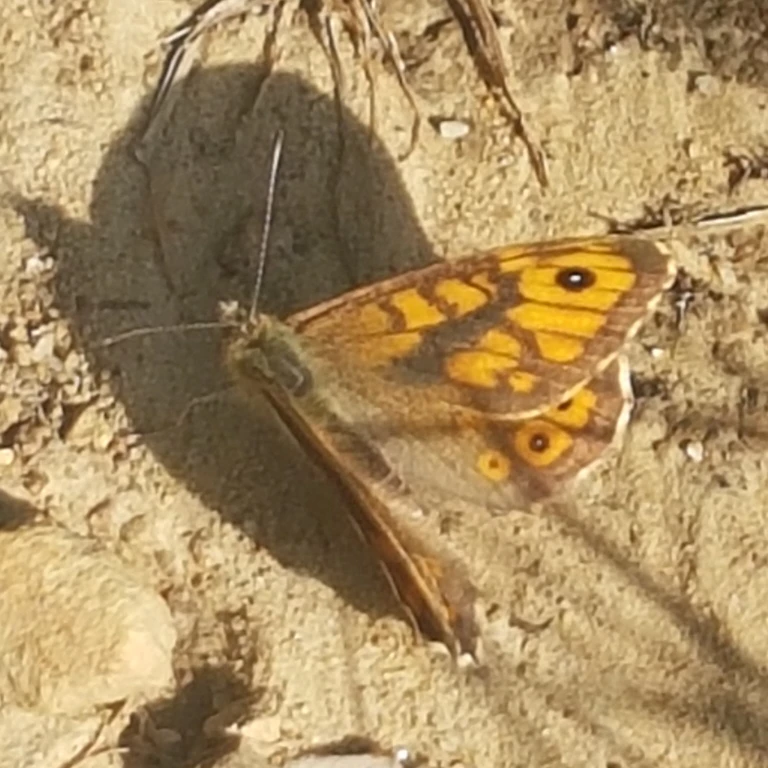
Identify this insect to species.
Lasiommata megera (also Pararge megera)
